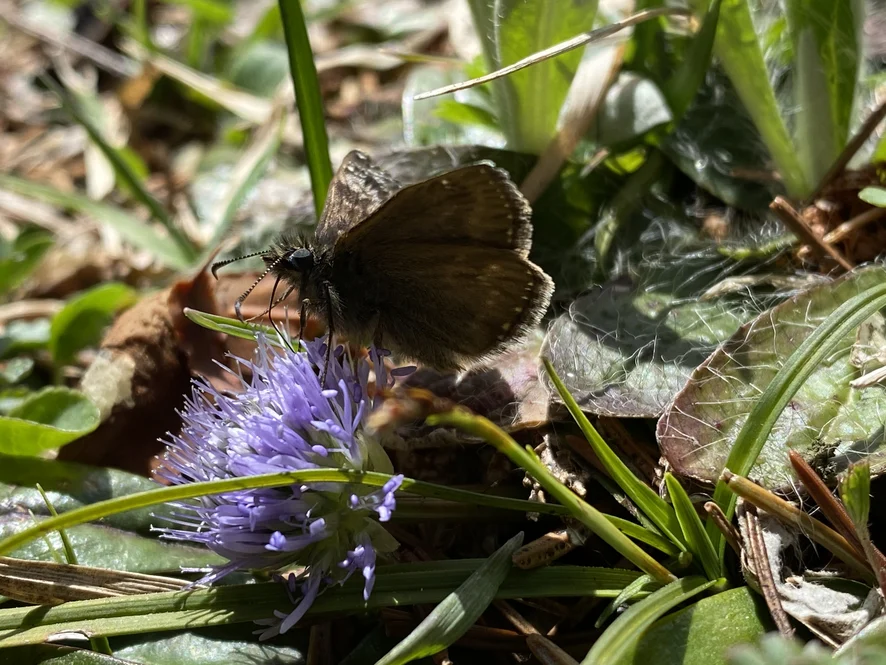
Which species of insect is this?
Erynnis tages
